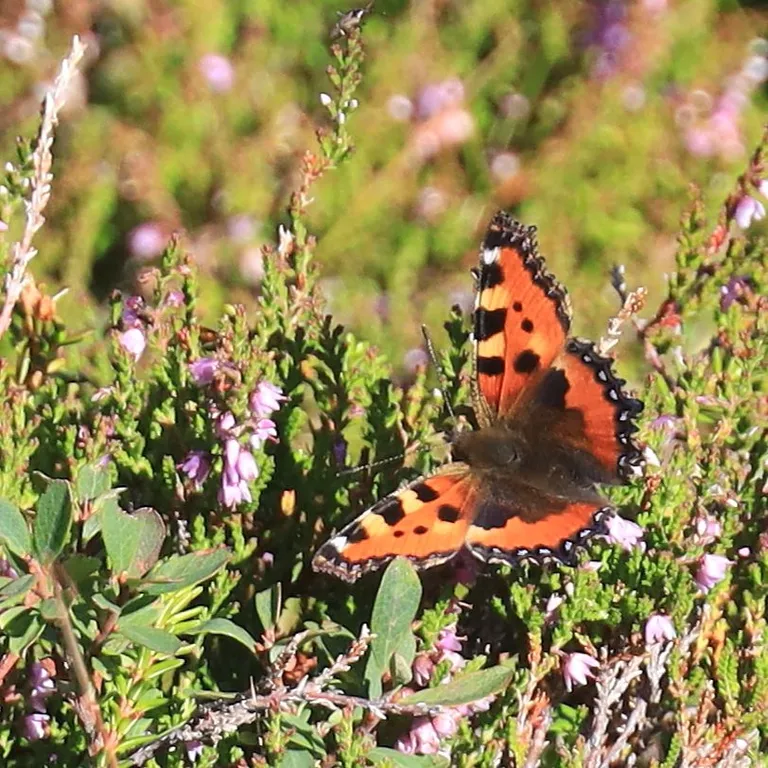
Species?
Aglais urticae
